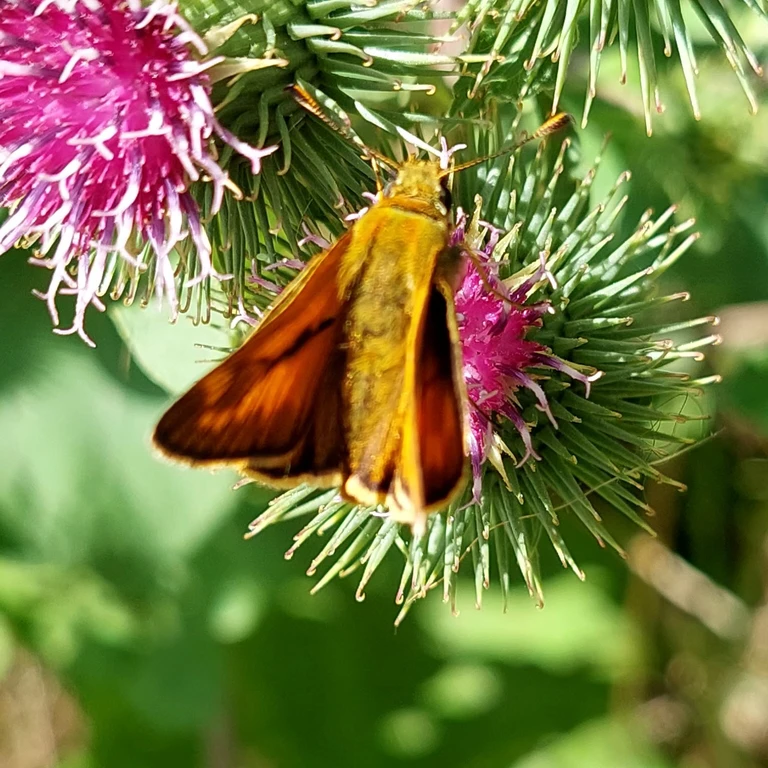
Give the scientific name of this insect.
Ochlodes sylvanus (also Ochlodes venata)
